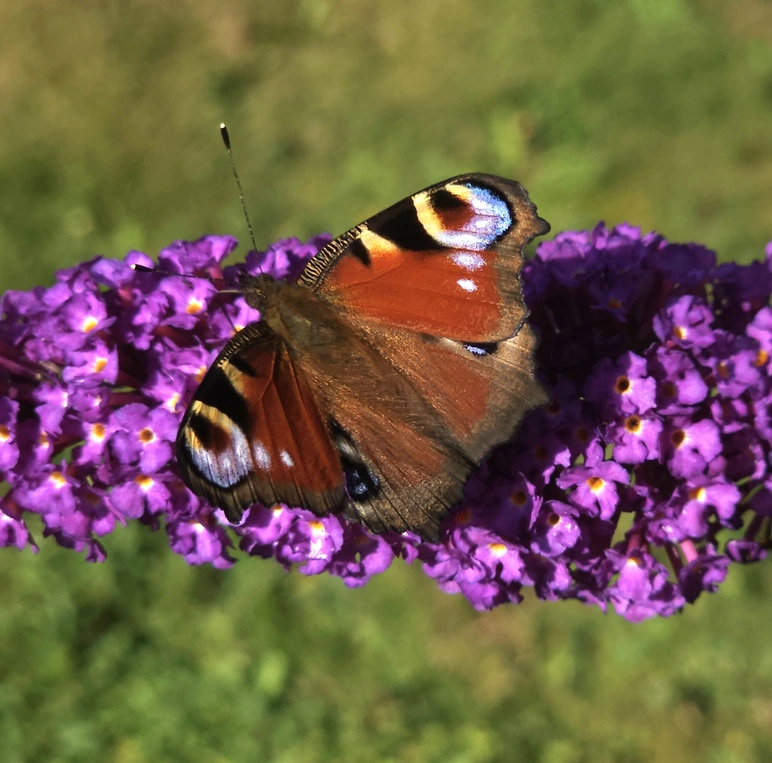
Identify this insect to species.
Aglais io
